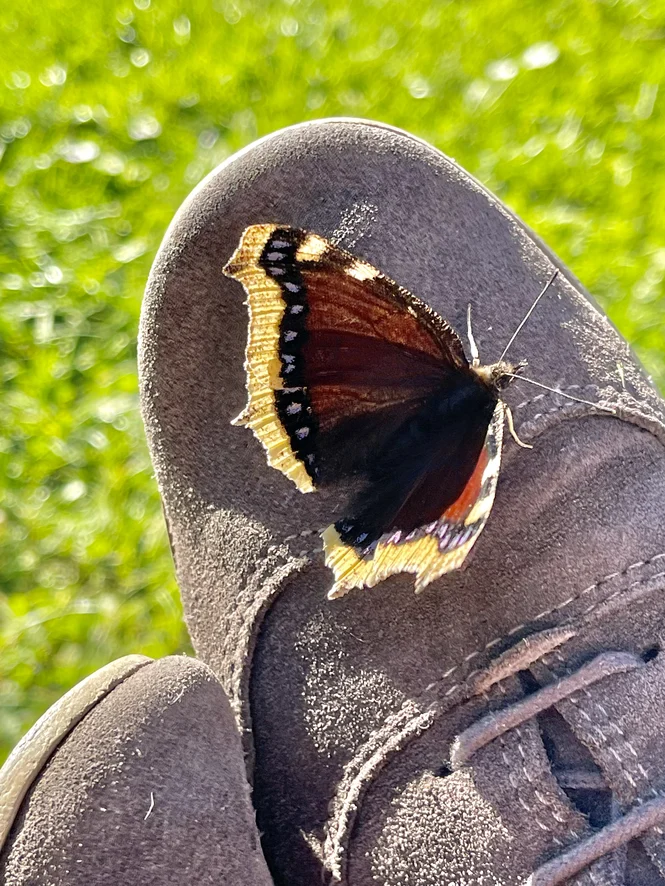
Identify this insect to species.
Nymphalis antiopa
